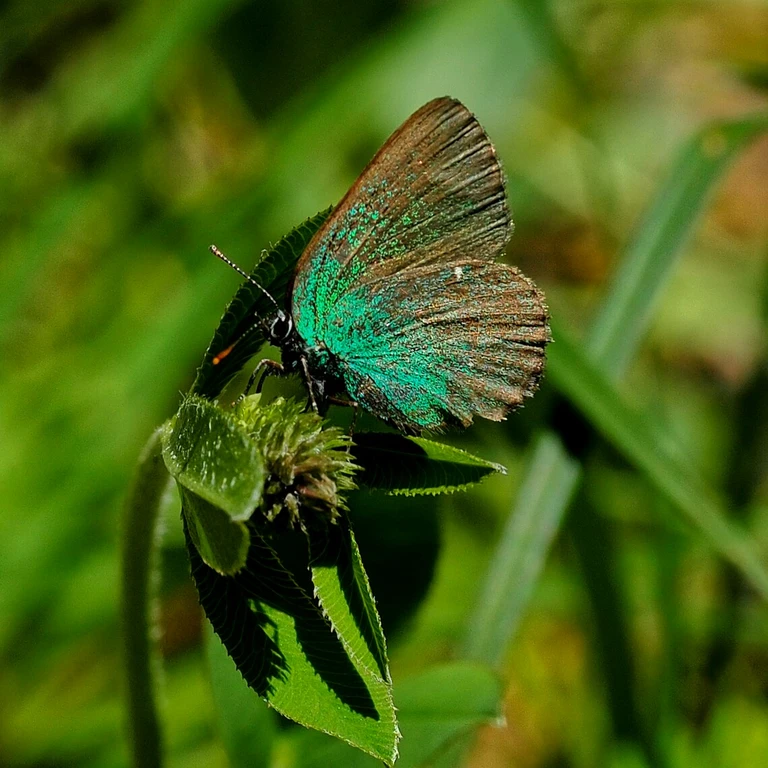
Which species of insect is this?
Callophrys rubi
